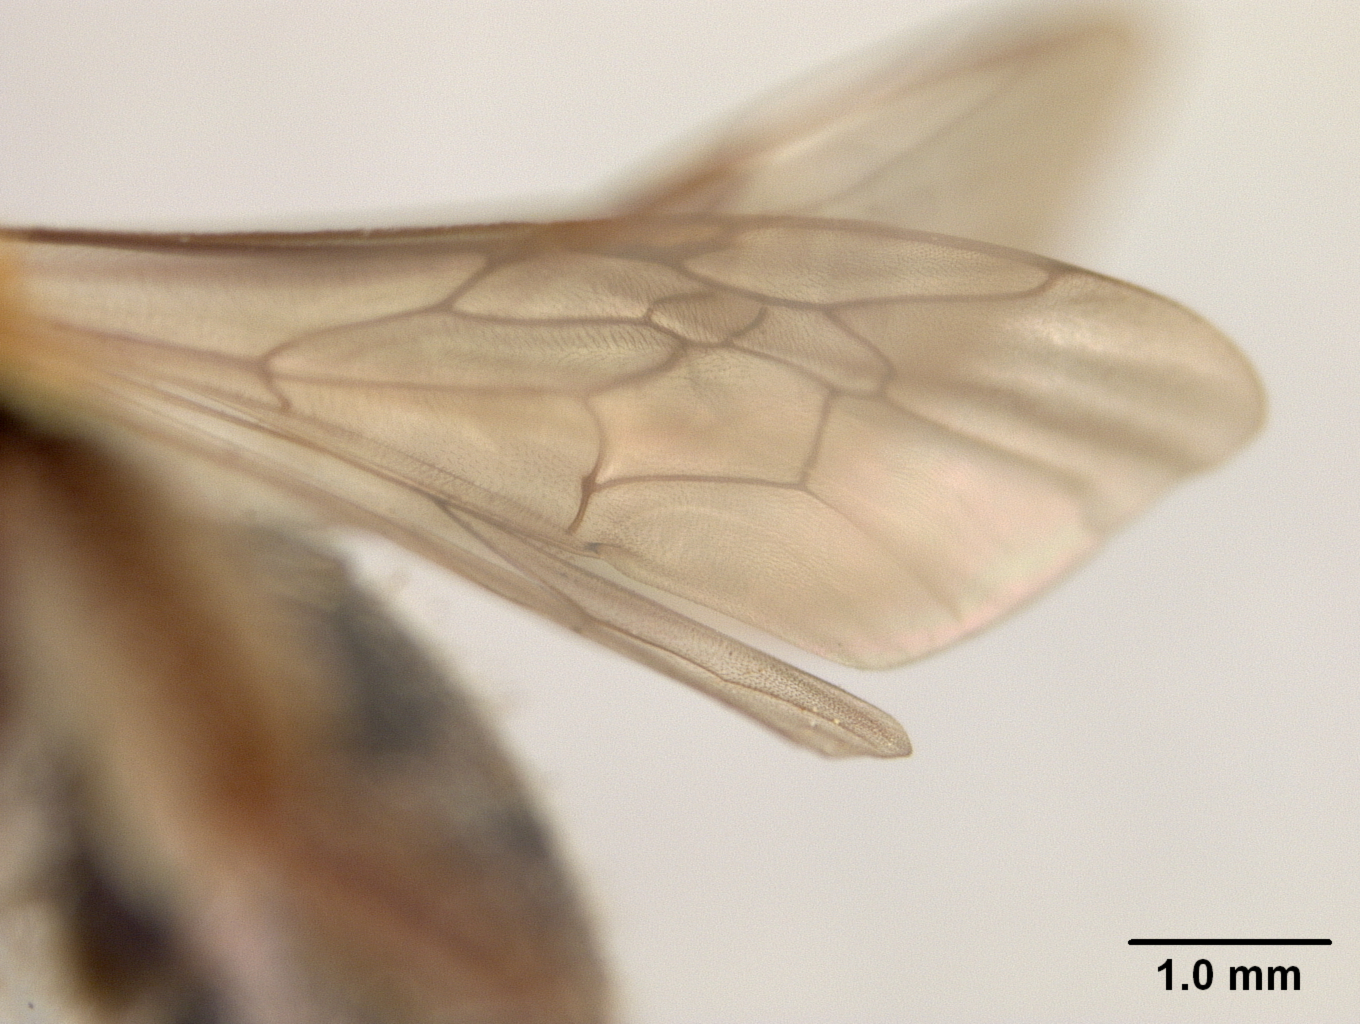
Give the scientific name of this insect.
Andrena angelesia
